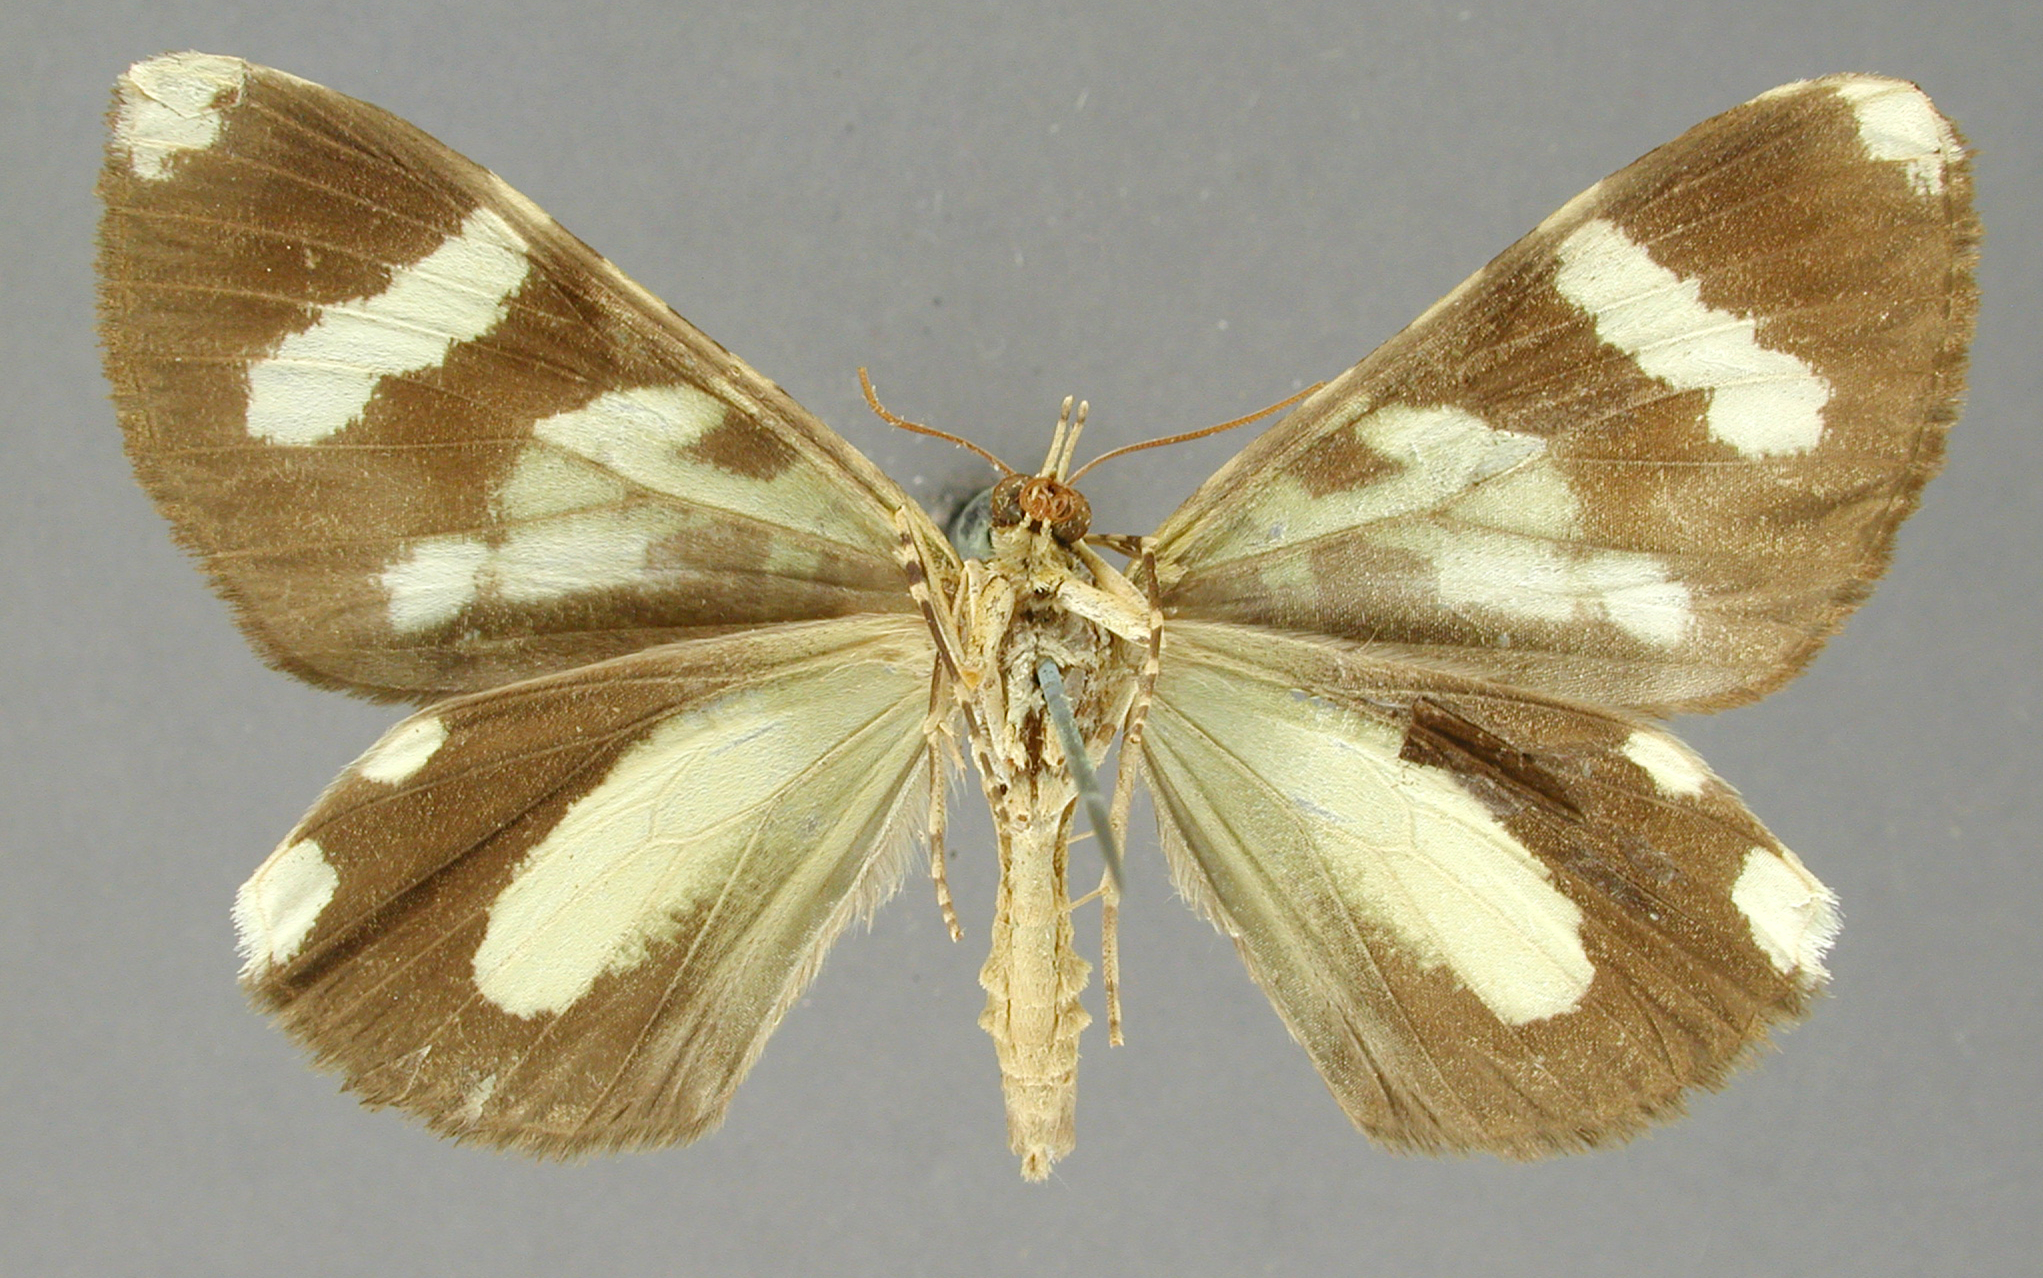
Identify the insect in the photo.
Spargania longipalpata
